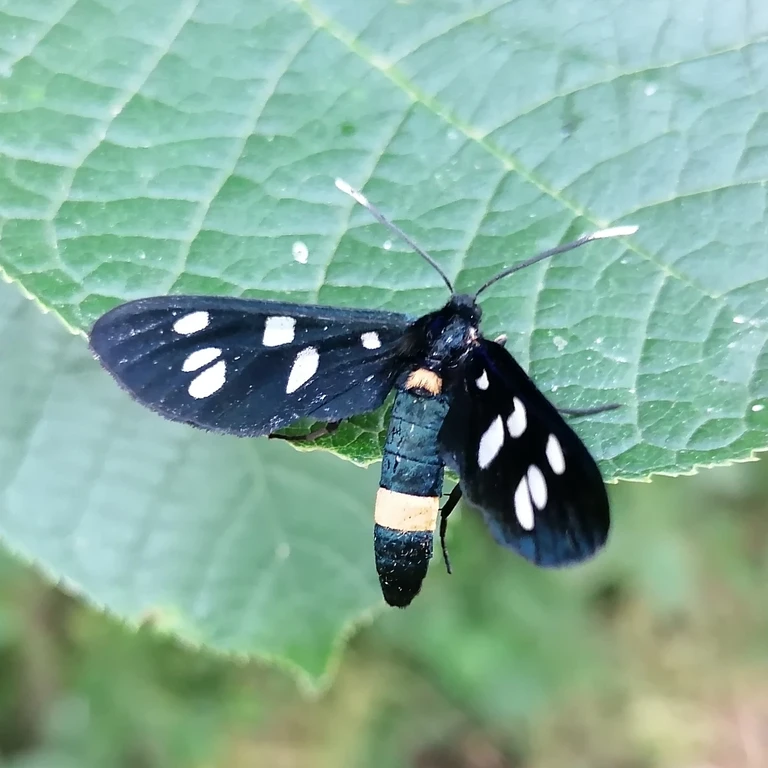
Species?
Amata phegea
